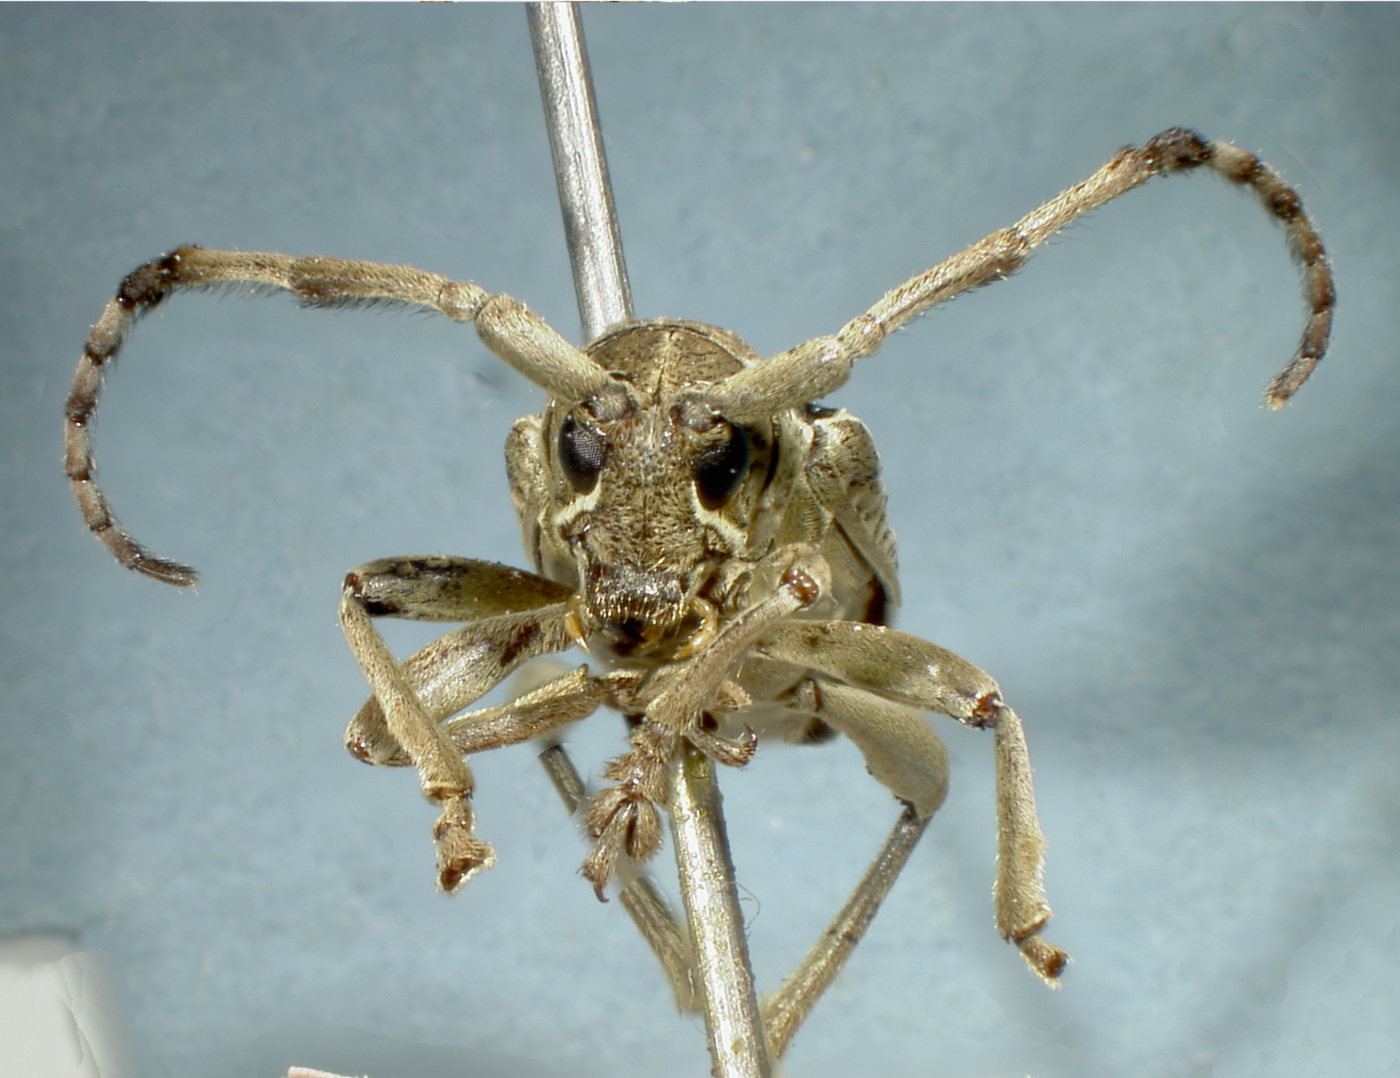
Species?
Neoepaphra pulchella
